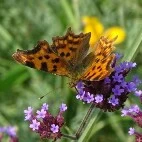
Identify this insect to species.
Polygonia c-album
